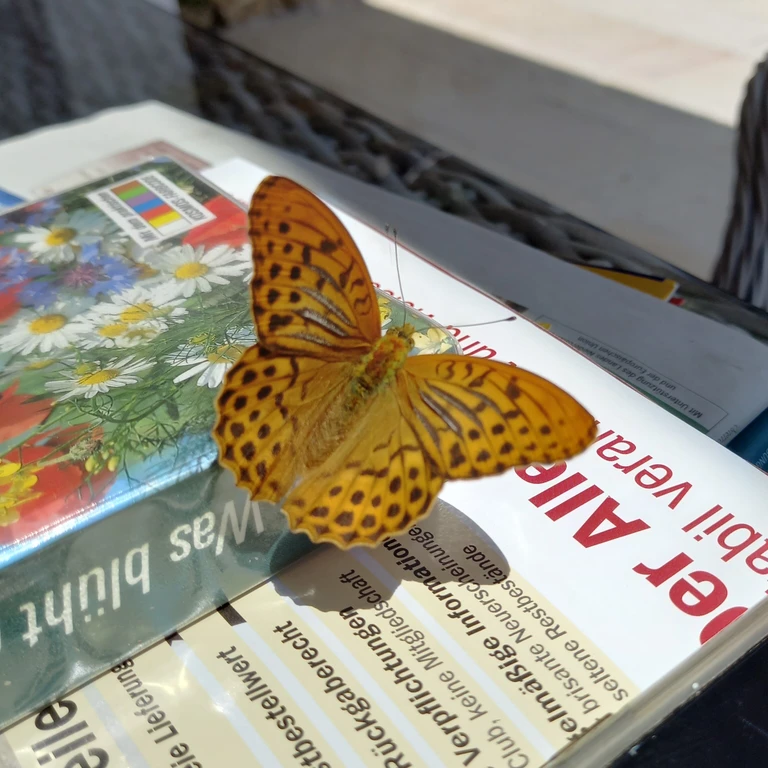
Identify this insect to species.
Argynnis paphia
